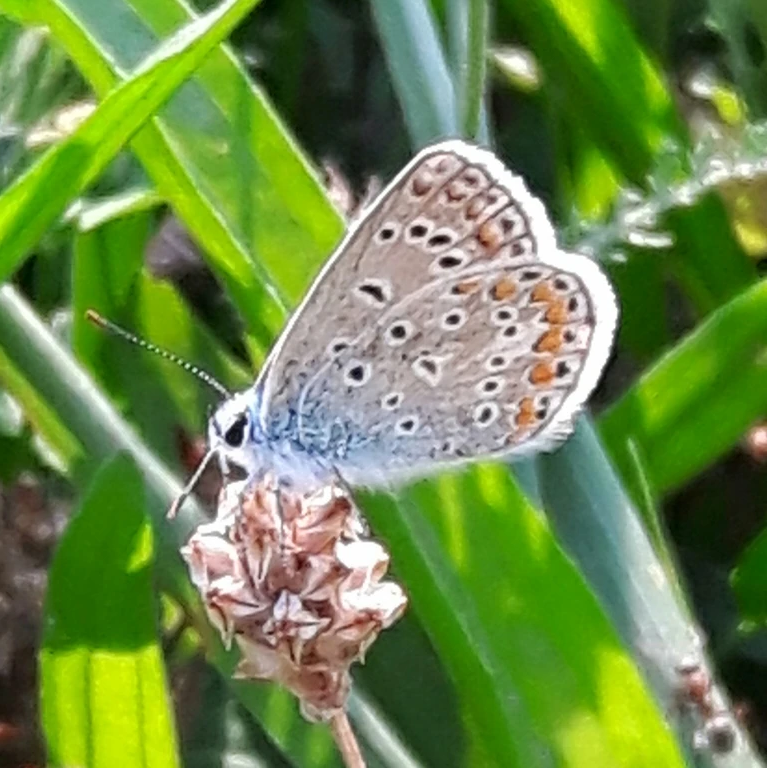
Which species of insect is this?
Polyommatus icarus
